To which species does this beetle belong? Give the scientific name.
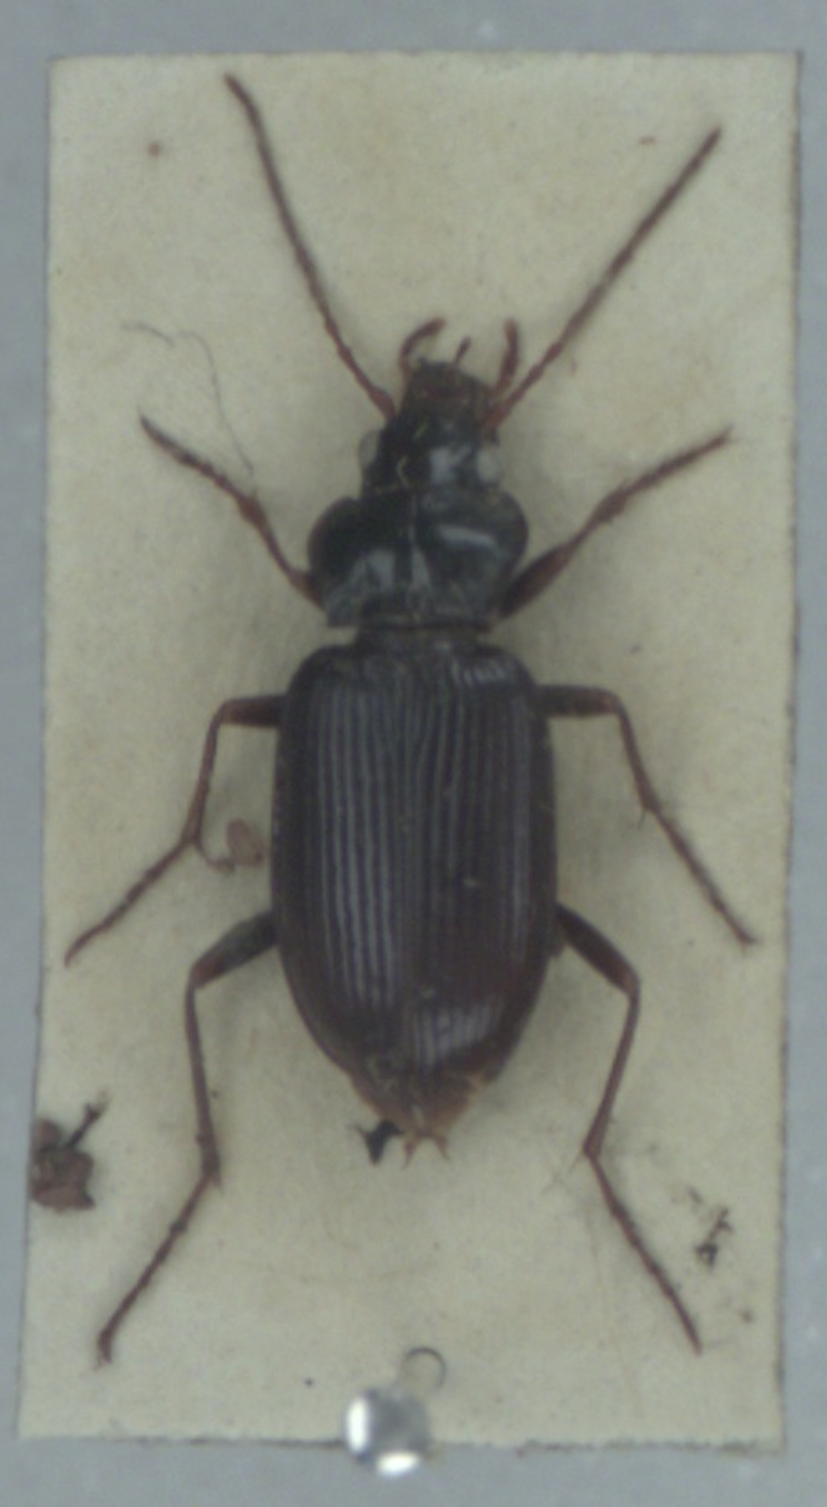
Nebria brevicollis
